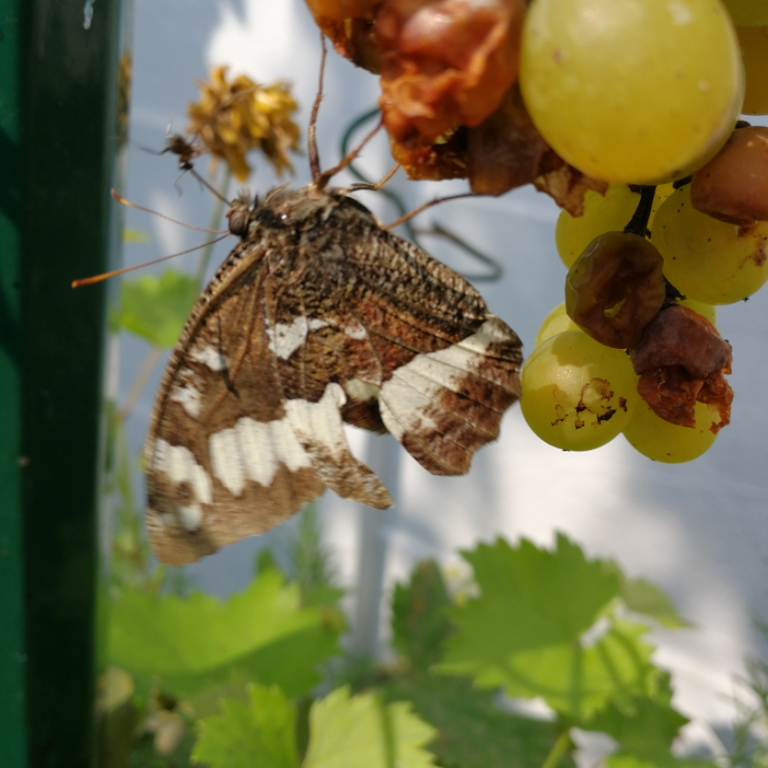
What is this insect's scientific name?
Brintesia circe
